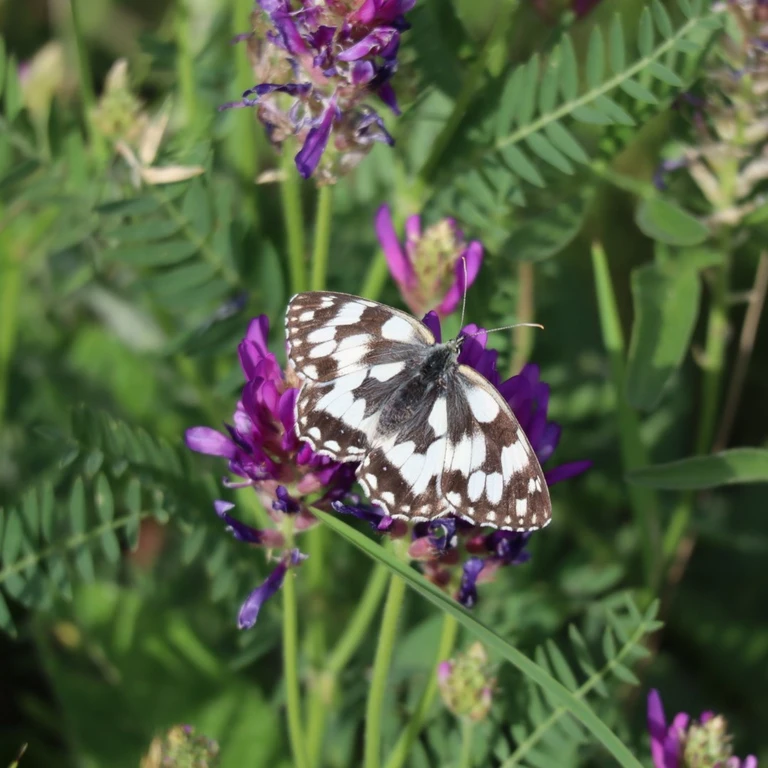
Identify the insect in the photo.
Melanargia galathea
